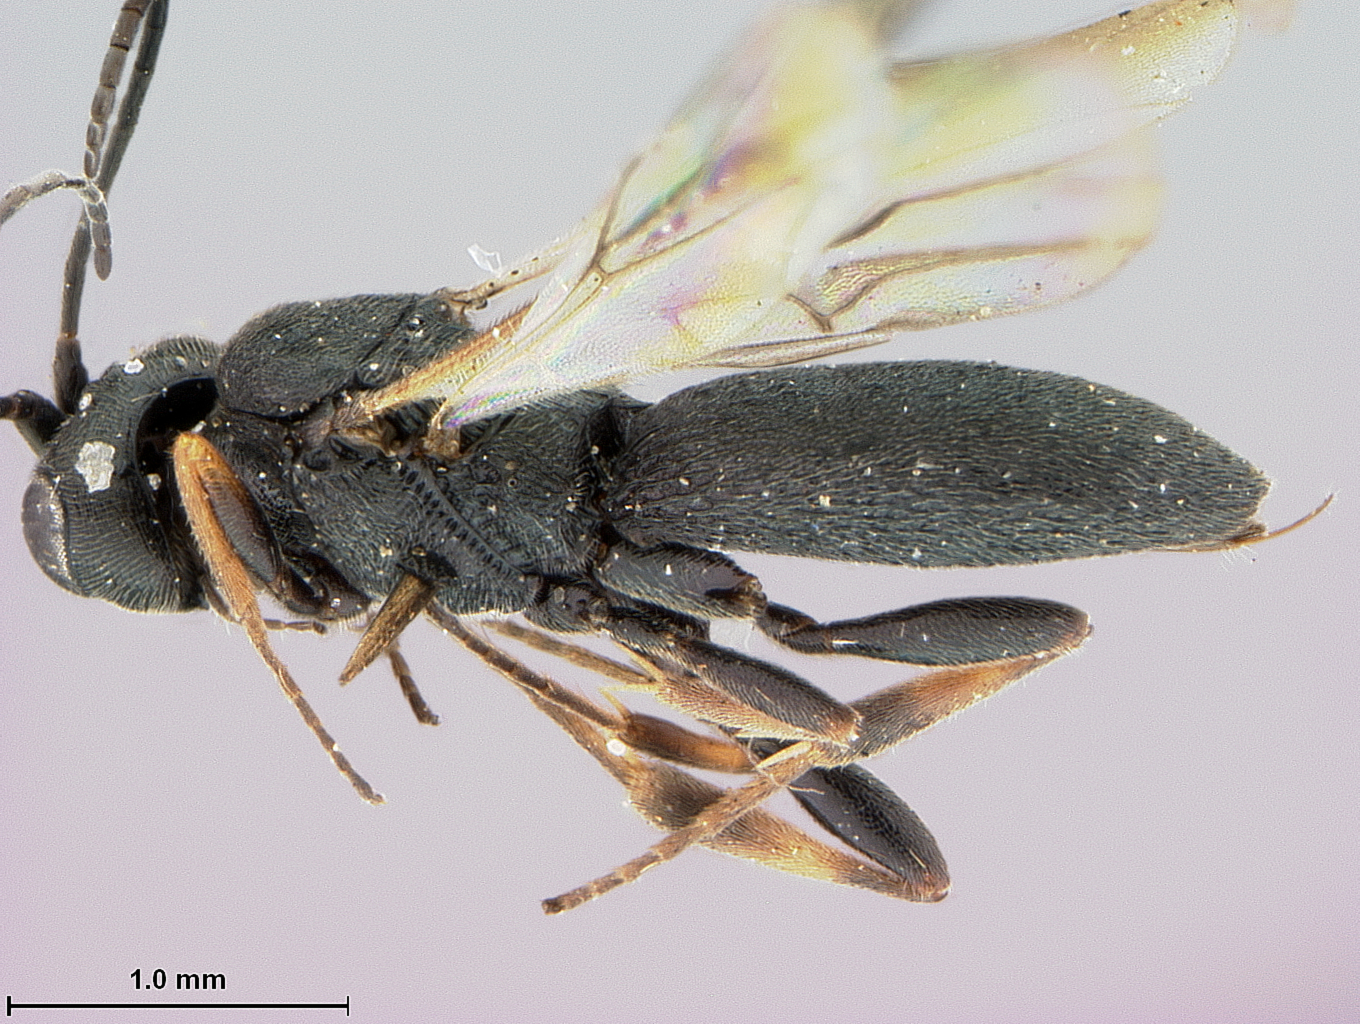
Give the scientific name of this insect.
Chelonus leptogaster
